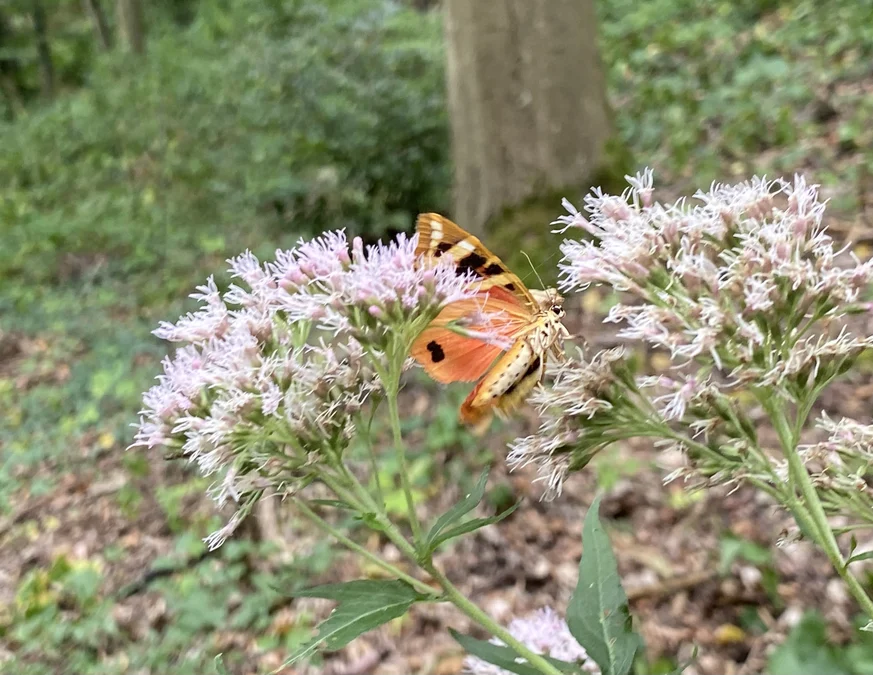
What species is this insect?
Euplagia quadripunctaria
